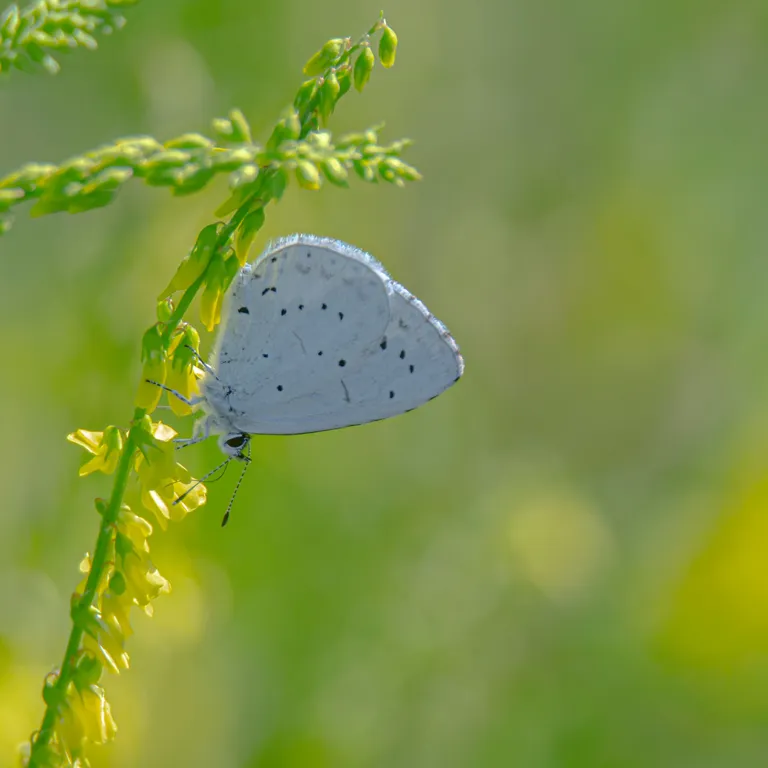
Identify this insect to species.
Celastrina argiolus
